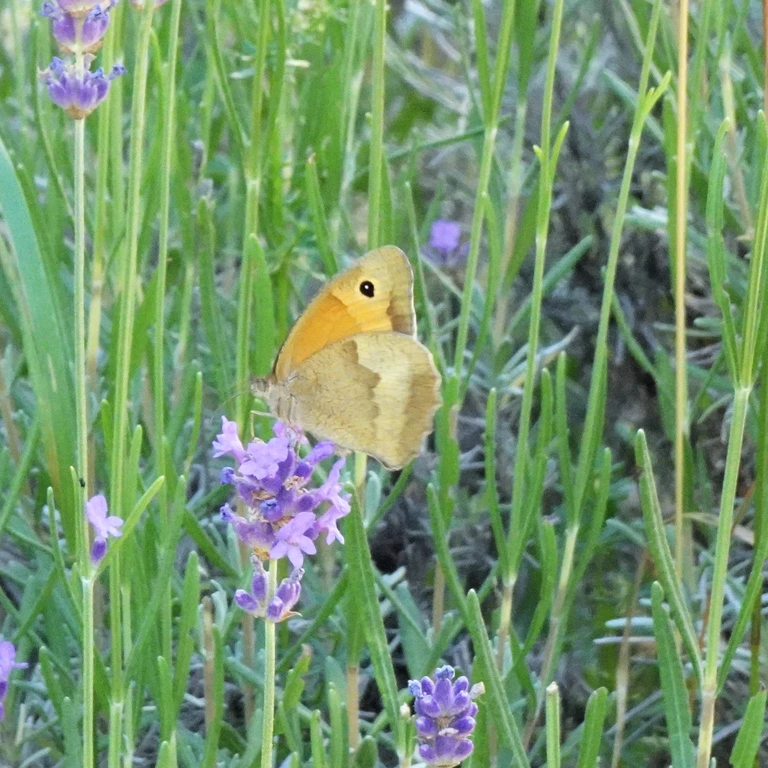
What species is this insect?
Maniola jurtina
